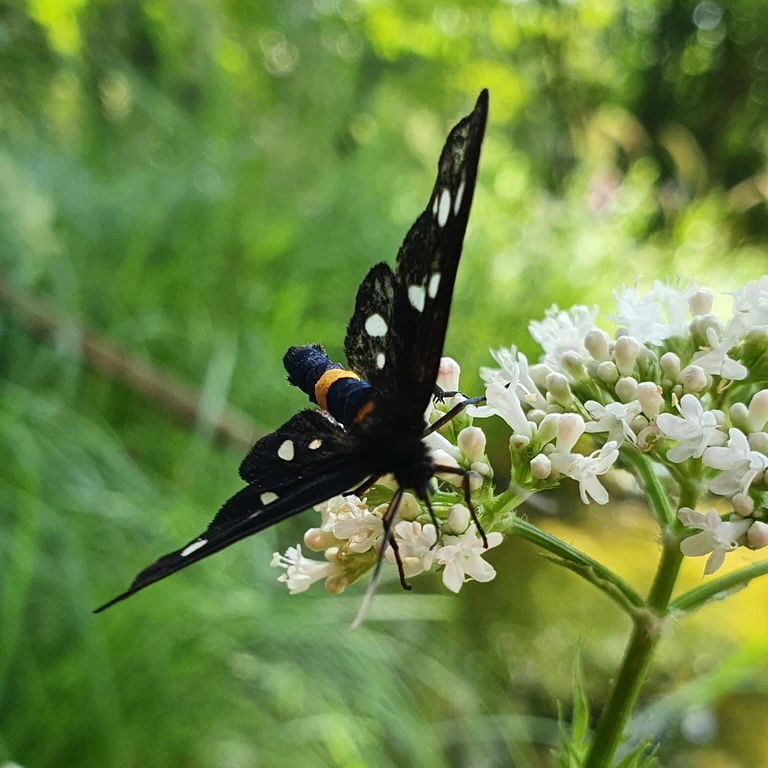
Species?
Amata phegea
